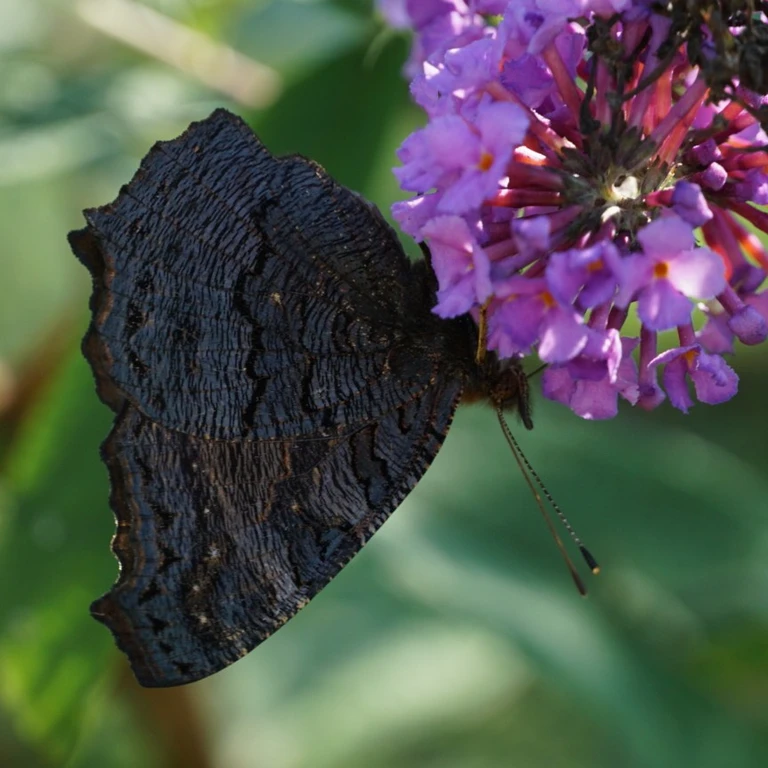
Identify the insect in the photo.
Aglais io
